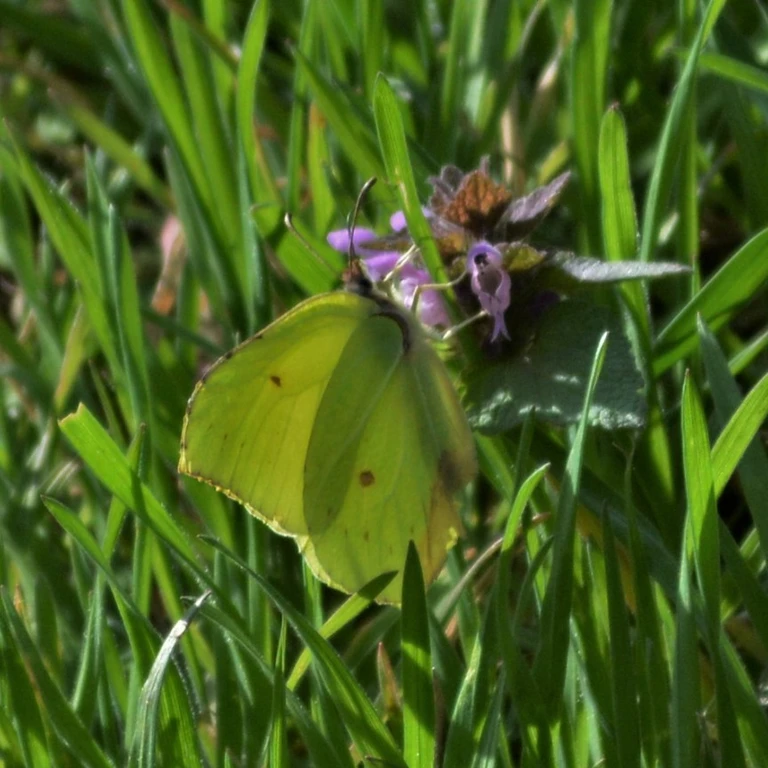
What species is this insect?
Gonepteryx rhamni
